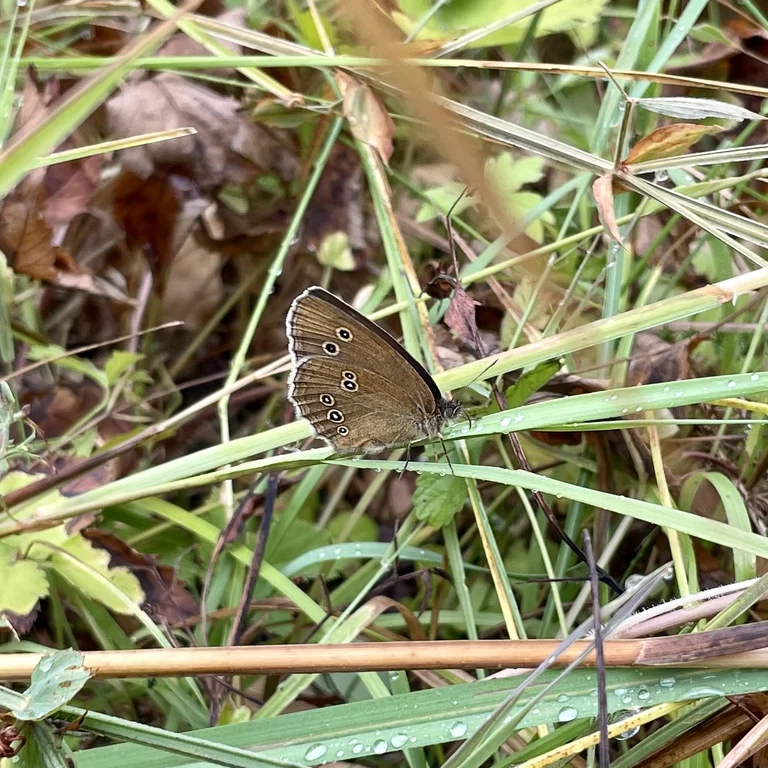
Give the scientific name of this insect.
Aphantopus hyperantus
